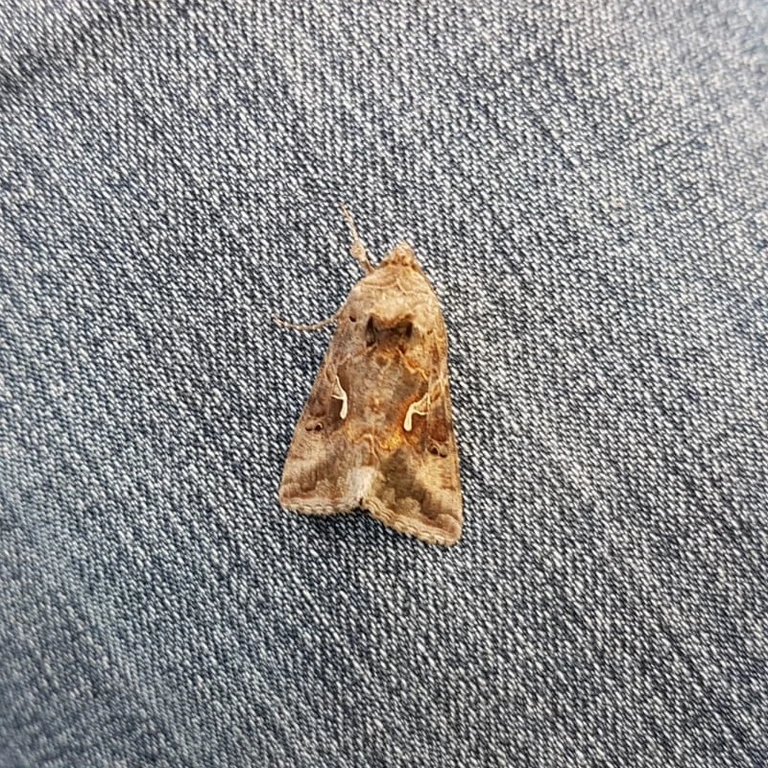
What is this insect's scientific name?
Autographa gamma
